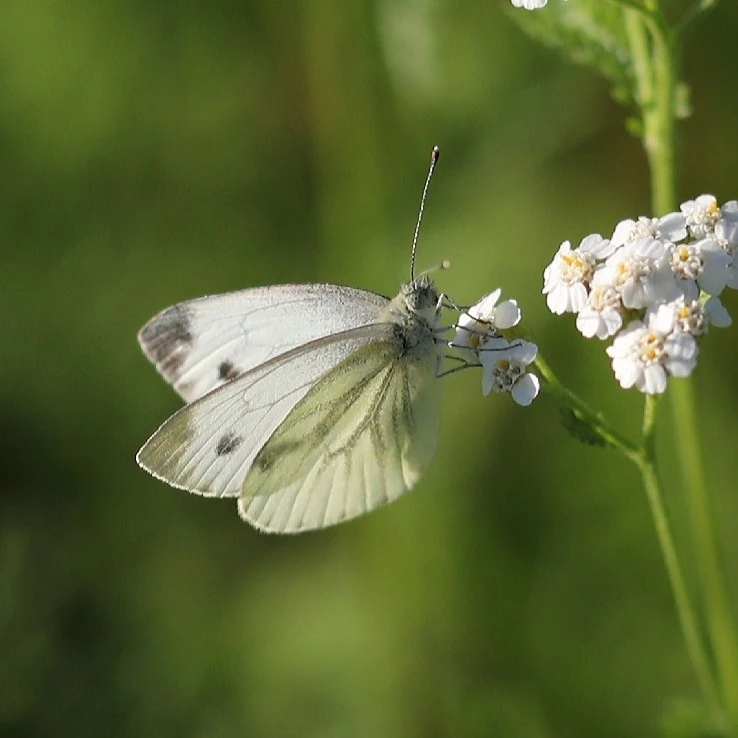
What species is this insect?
Pieris napi
